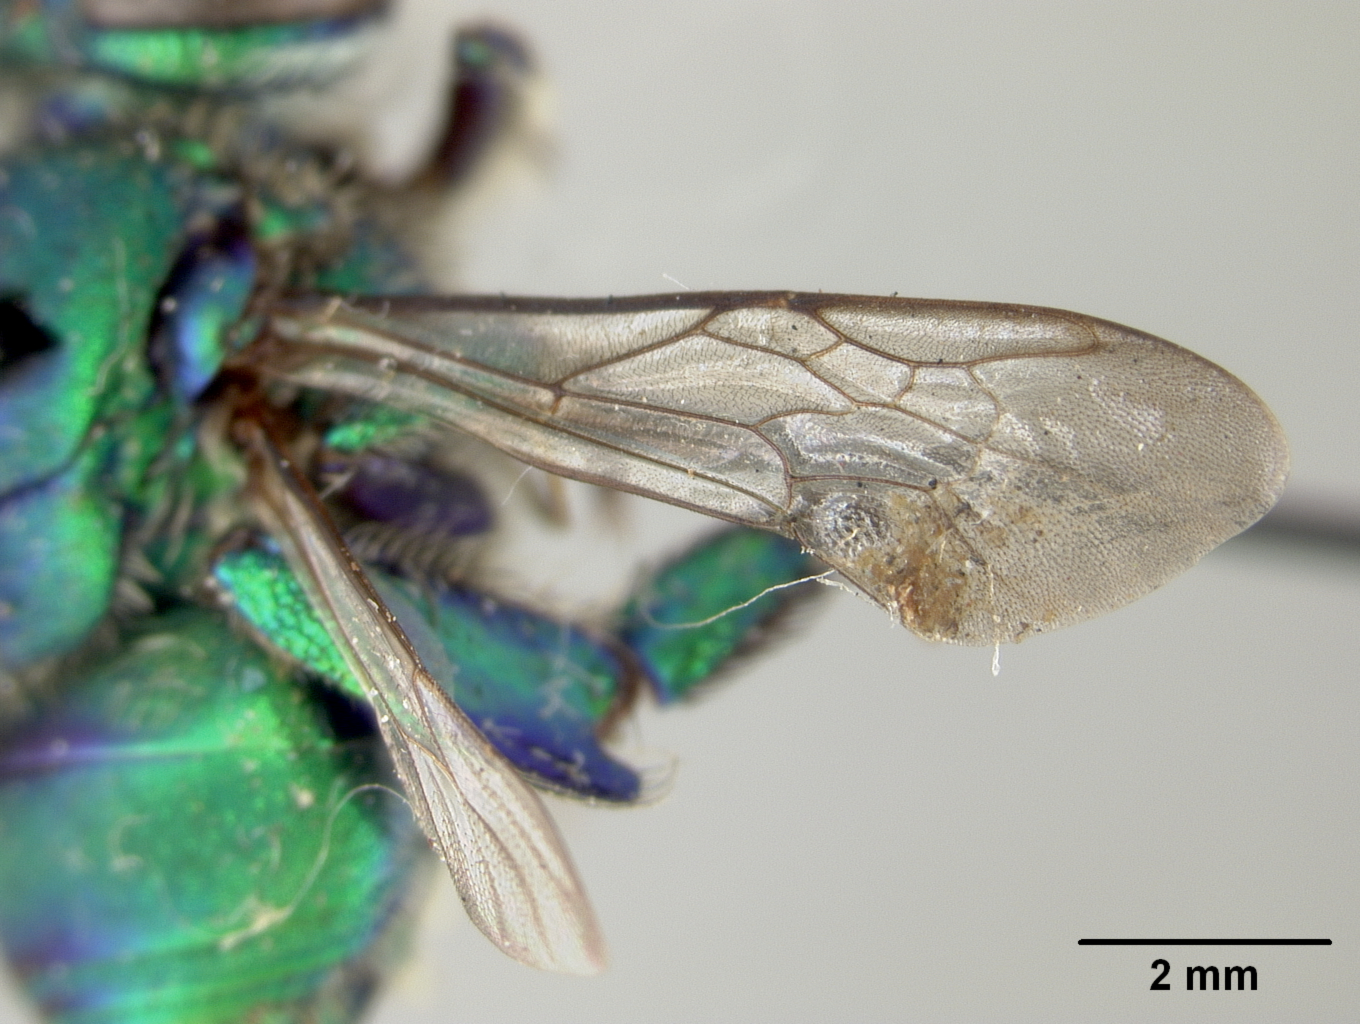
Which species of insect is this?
Euglossa atroveneta
